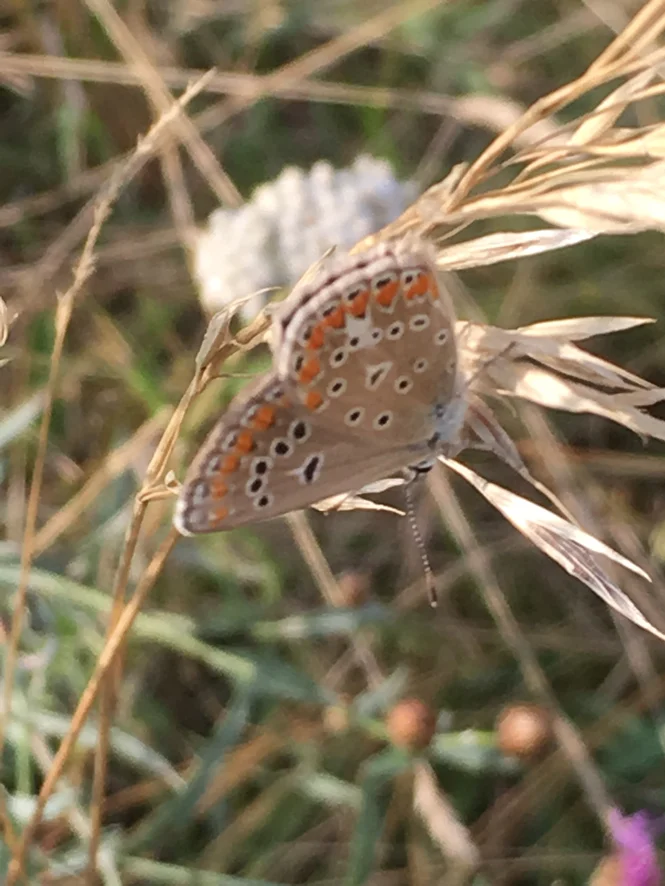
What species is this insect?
Aricia agestis/artaxerxes
